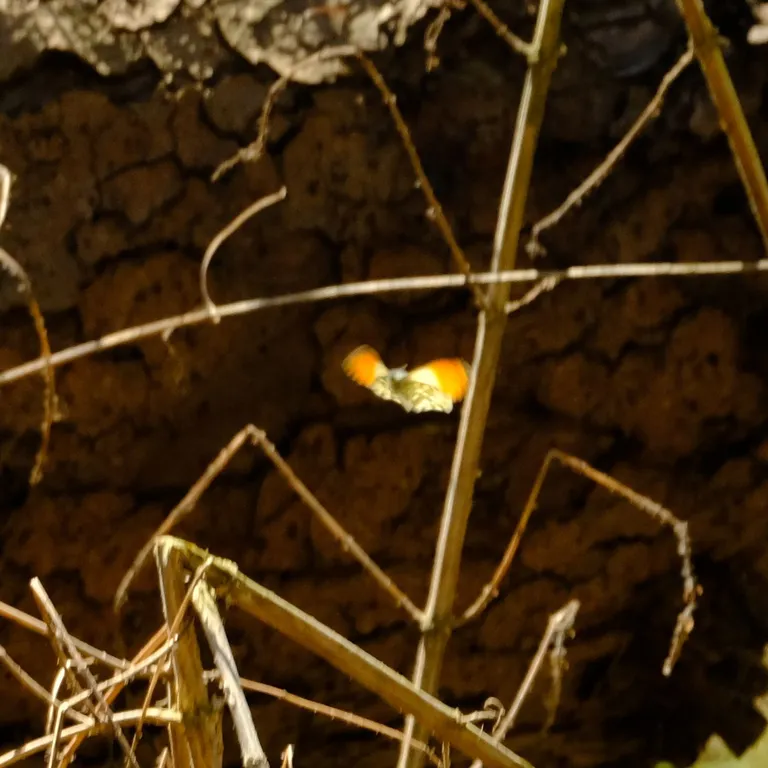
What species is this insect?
Anthocharis cardamines
